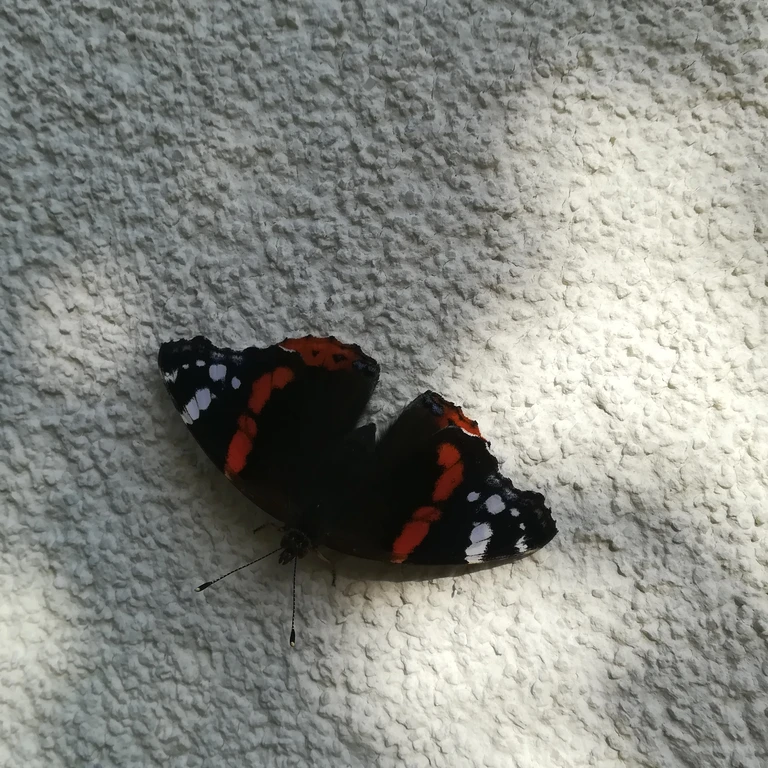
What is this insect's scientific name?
Vanessa atalanta
